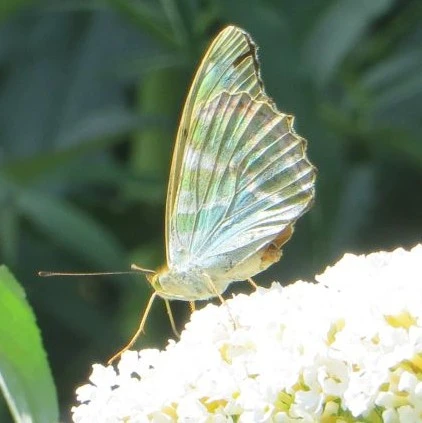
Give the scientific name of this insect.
Argynnis paphia
